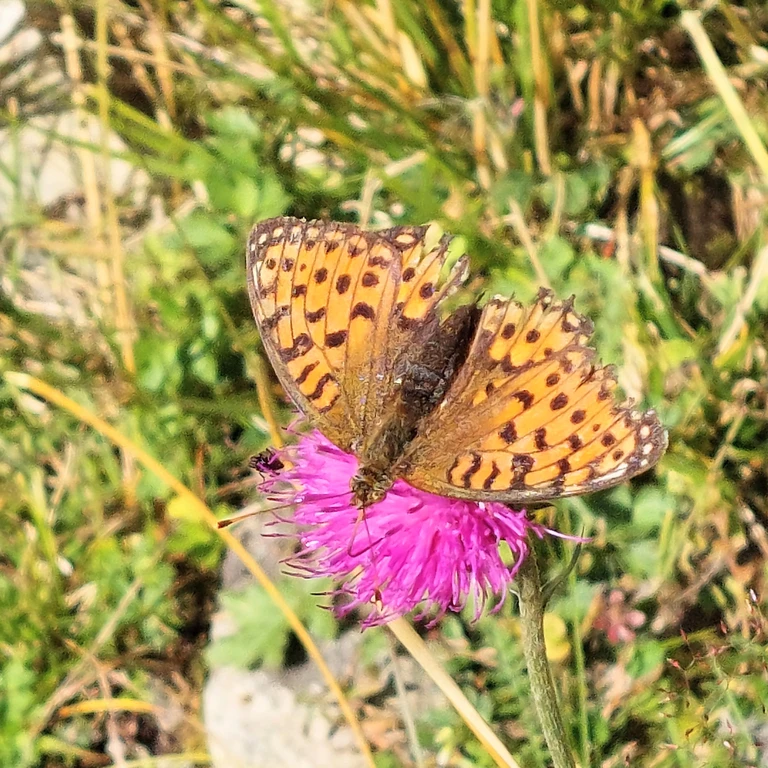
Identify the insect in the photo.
Speyeria aglaja
